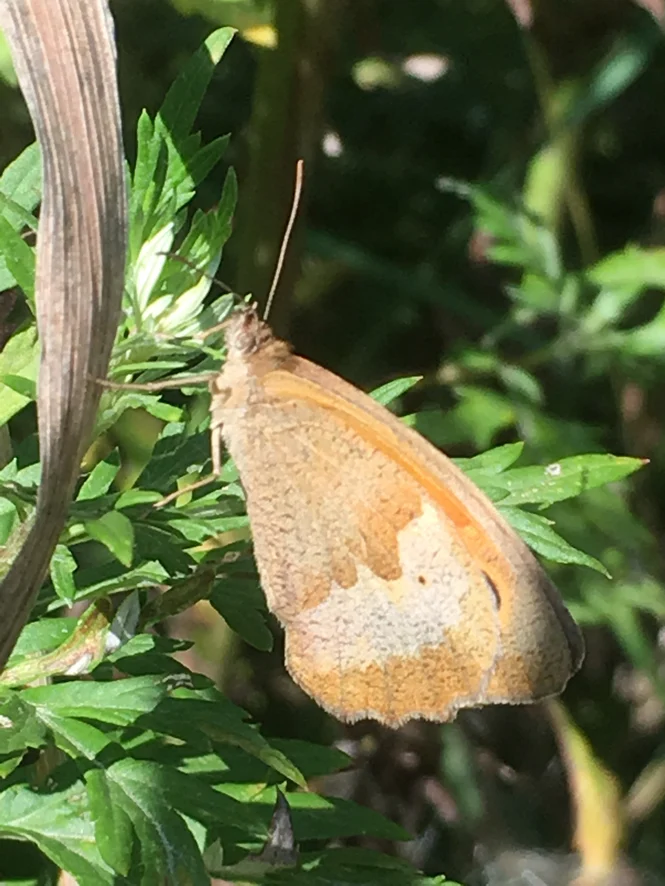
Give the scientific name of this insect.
Maniola jurtina
